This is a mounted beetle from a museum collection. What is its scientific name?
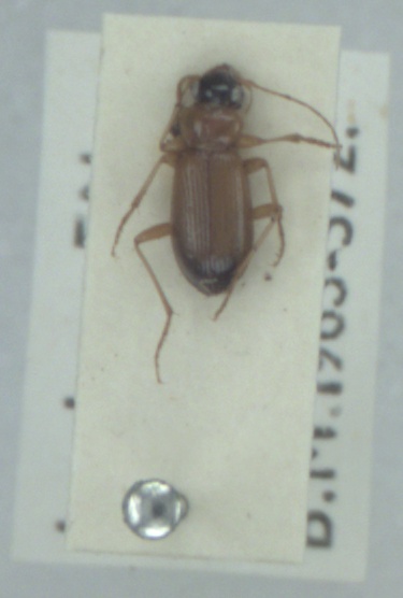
Leistus terminatus
